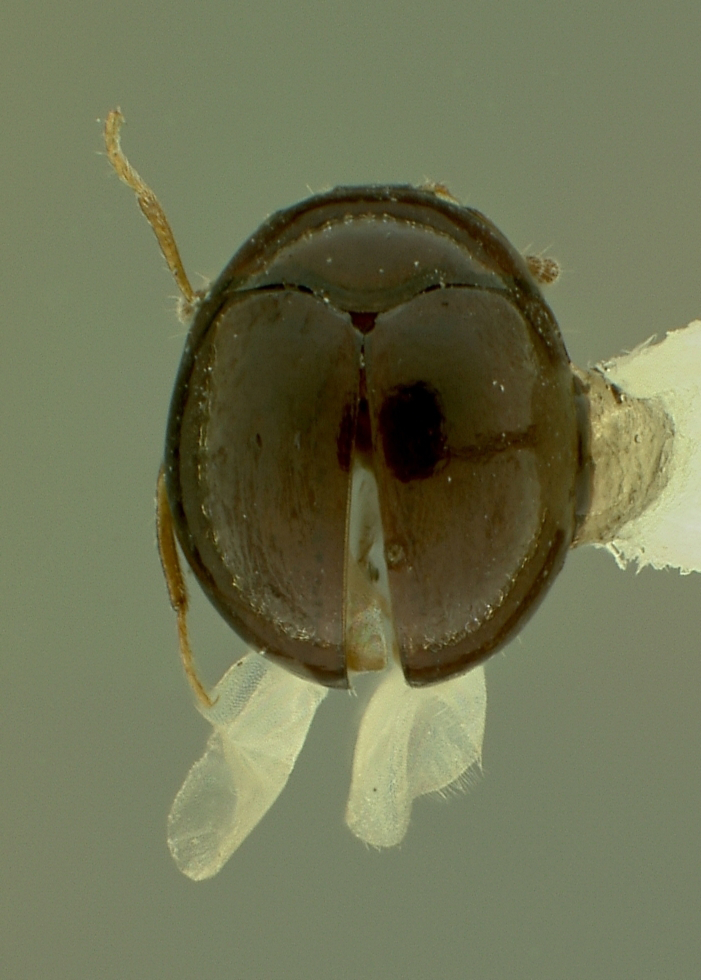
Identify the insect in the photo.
Rhymbomicrus caseyi
